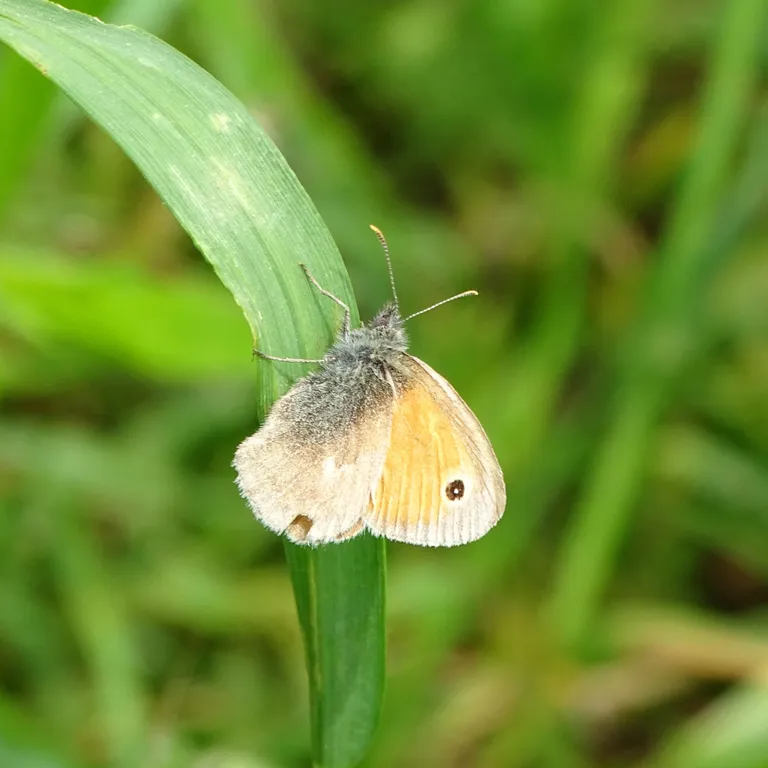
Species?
Coenonympha pamphilus
